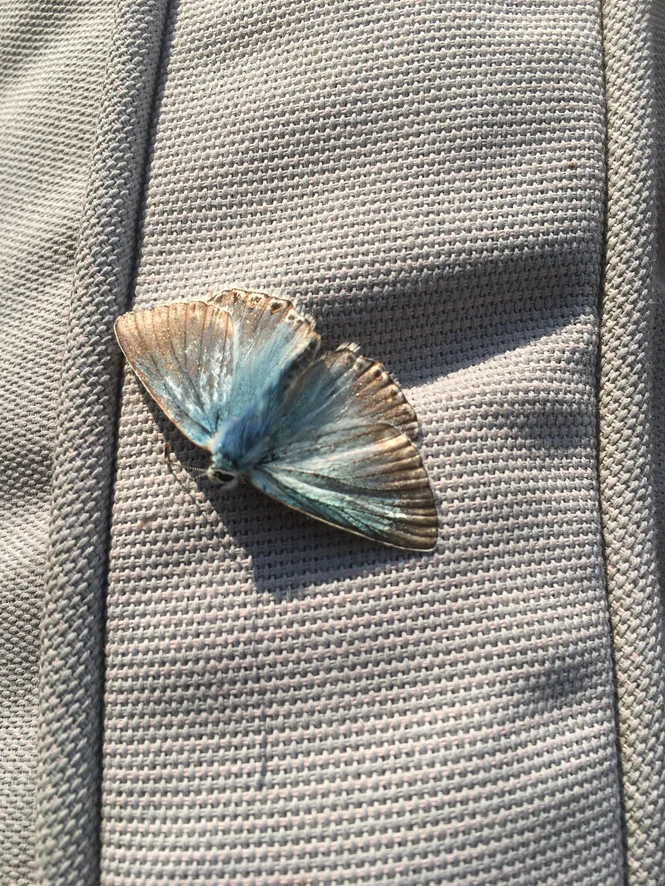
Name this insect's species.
Lysandra coridon
